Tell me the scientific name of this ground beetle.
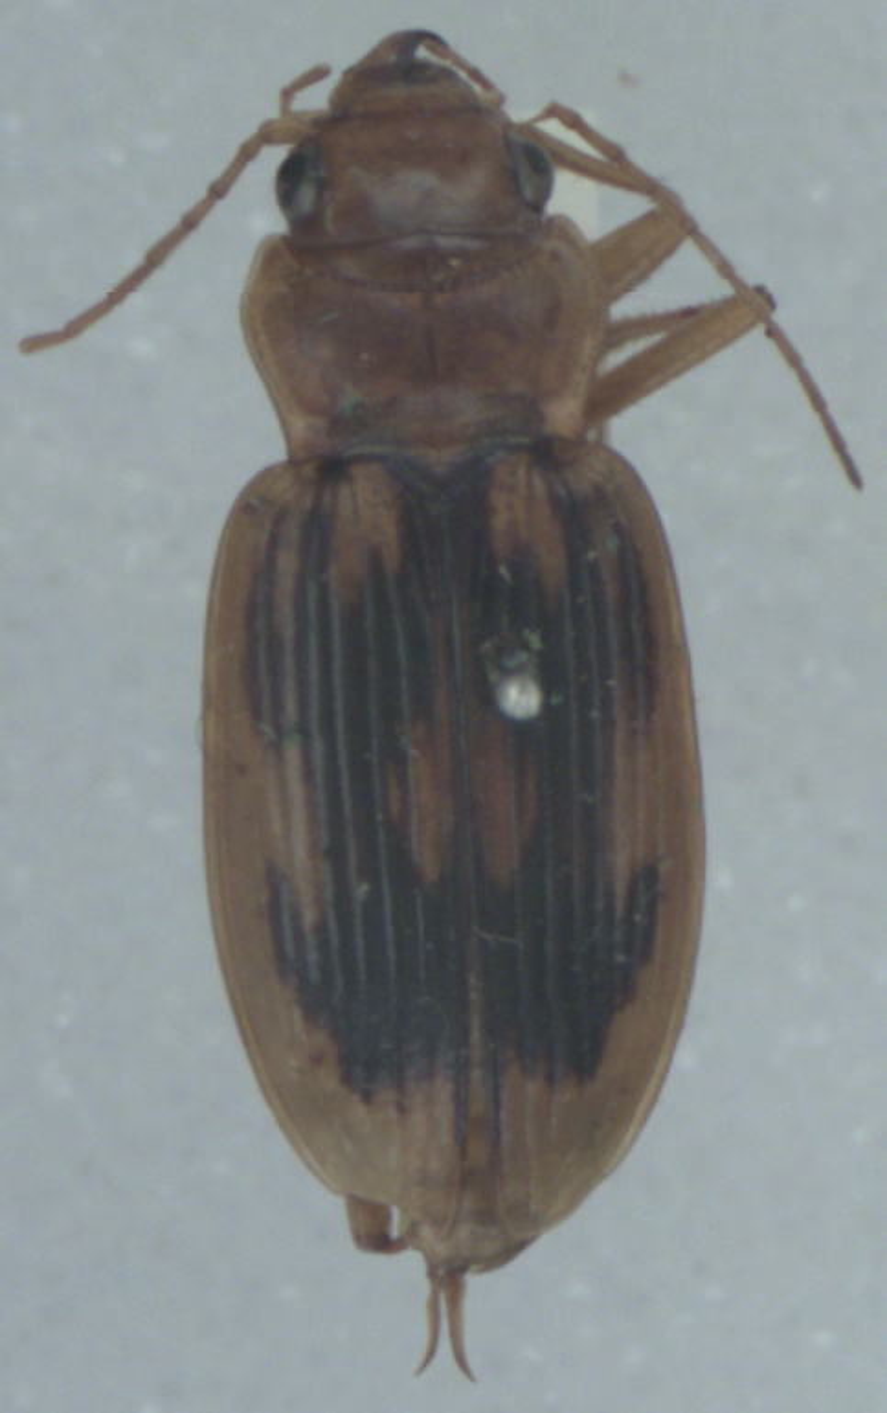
Nebria complanata
